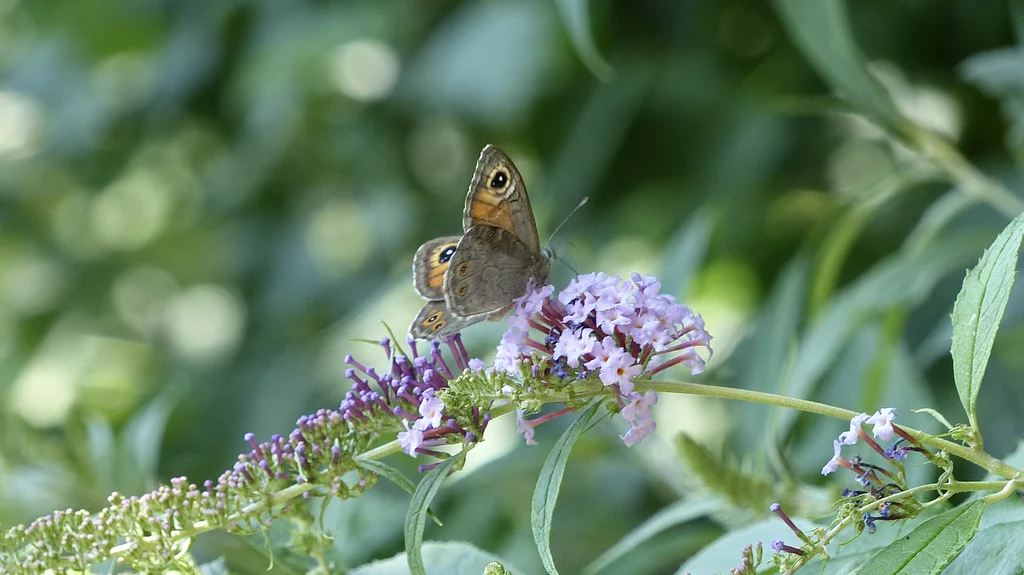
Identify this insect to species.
Lasiommata maera (also Pararge maera)
